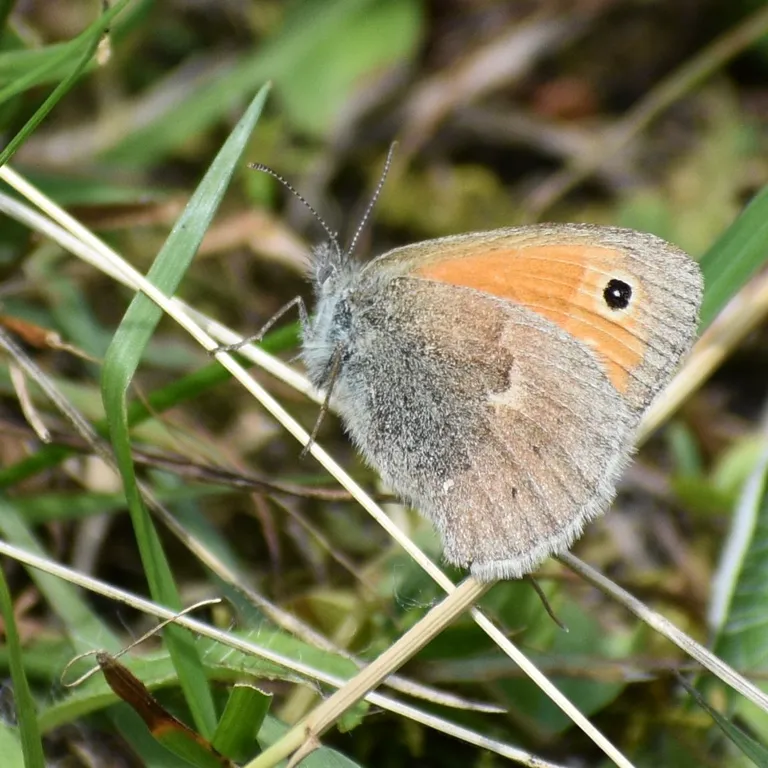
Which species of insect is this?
Coenonympha pamphilus
